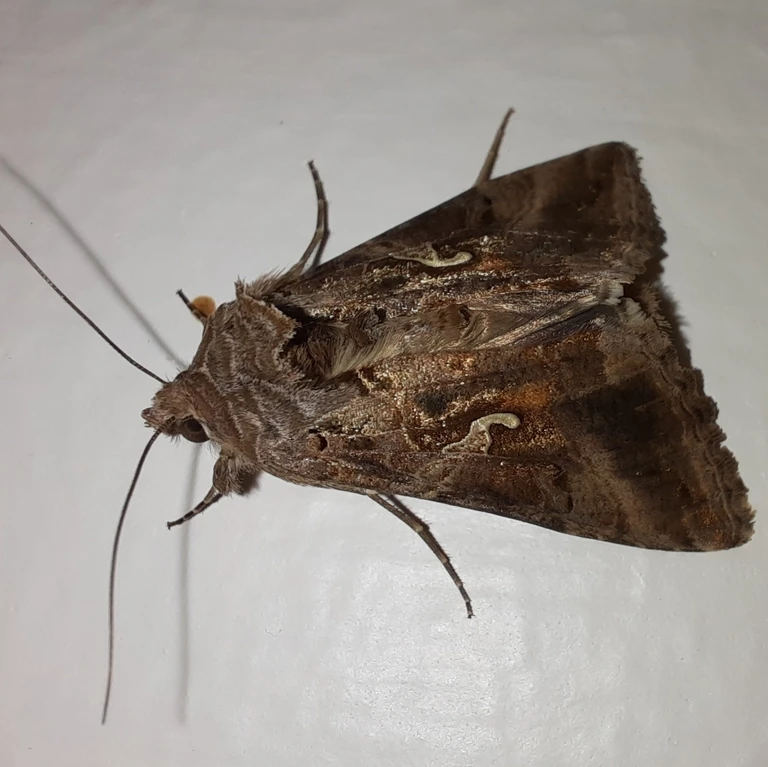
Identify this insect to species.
Autographa gamma
